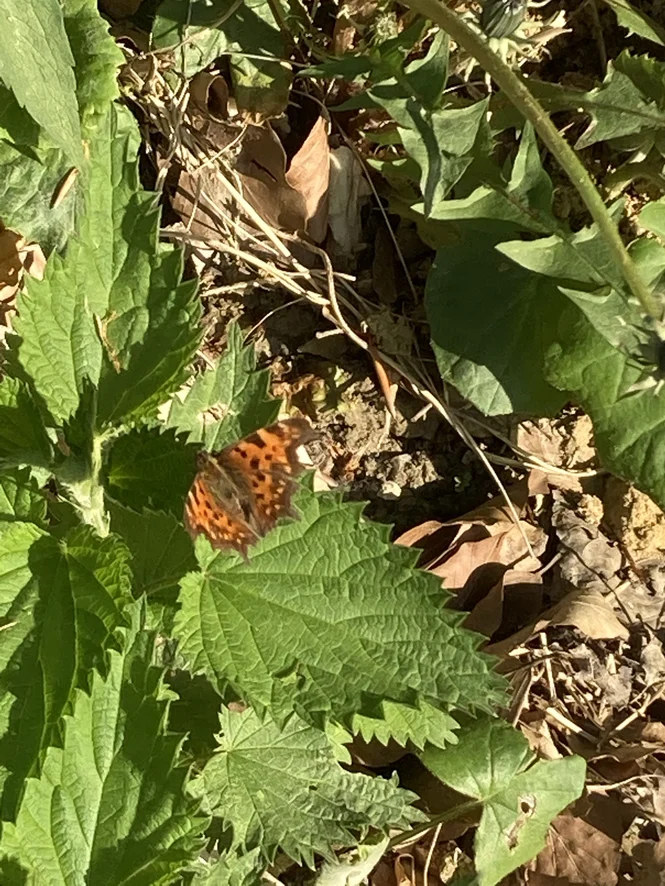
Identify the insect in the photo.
Polygonia c-album
